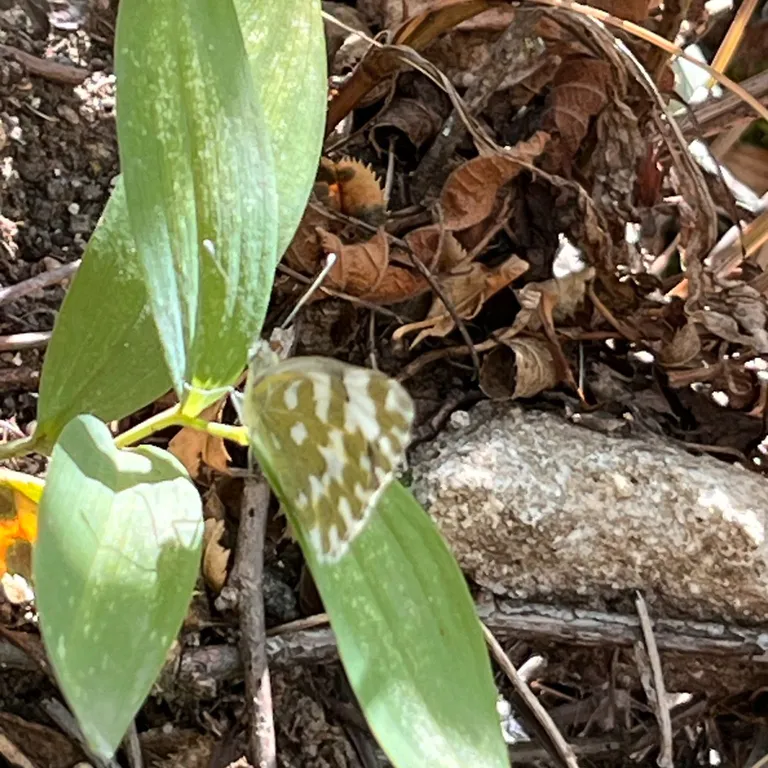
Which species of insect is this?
Pontia edusa
